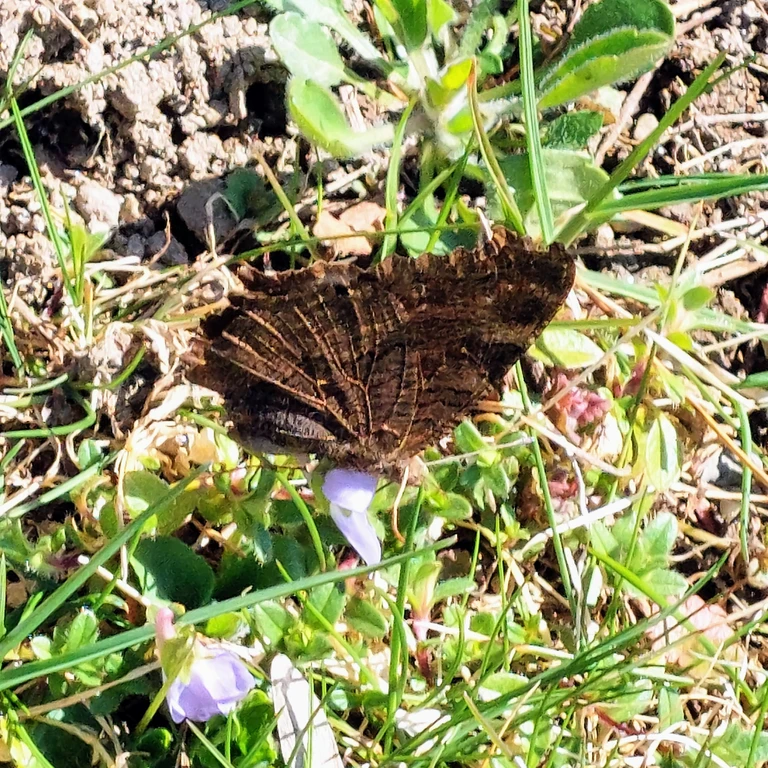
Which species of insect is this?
Aglais io
